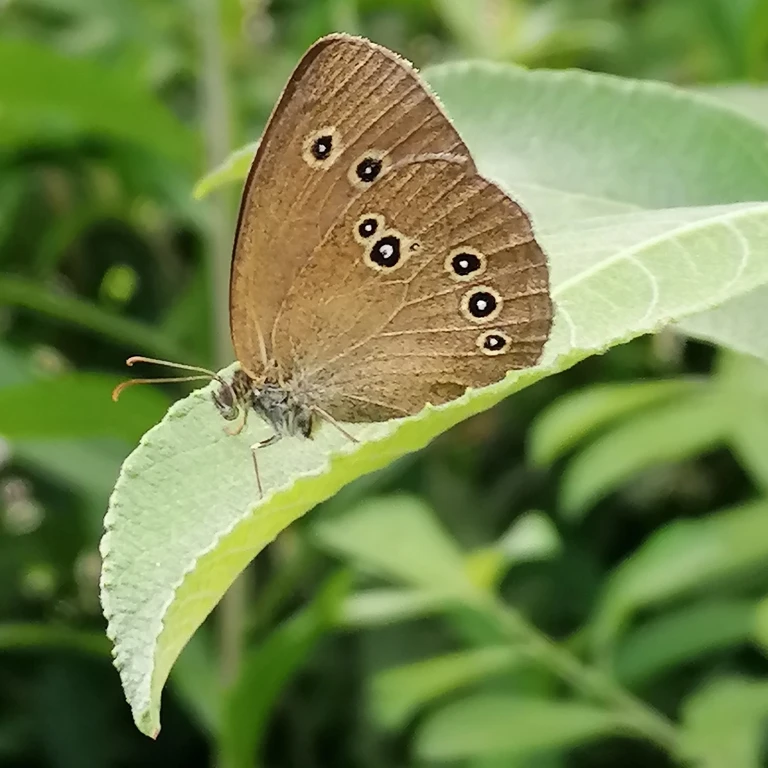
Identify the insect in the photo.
Aphantopus hyperantus
